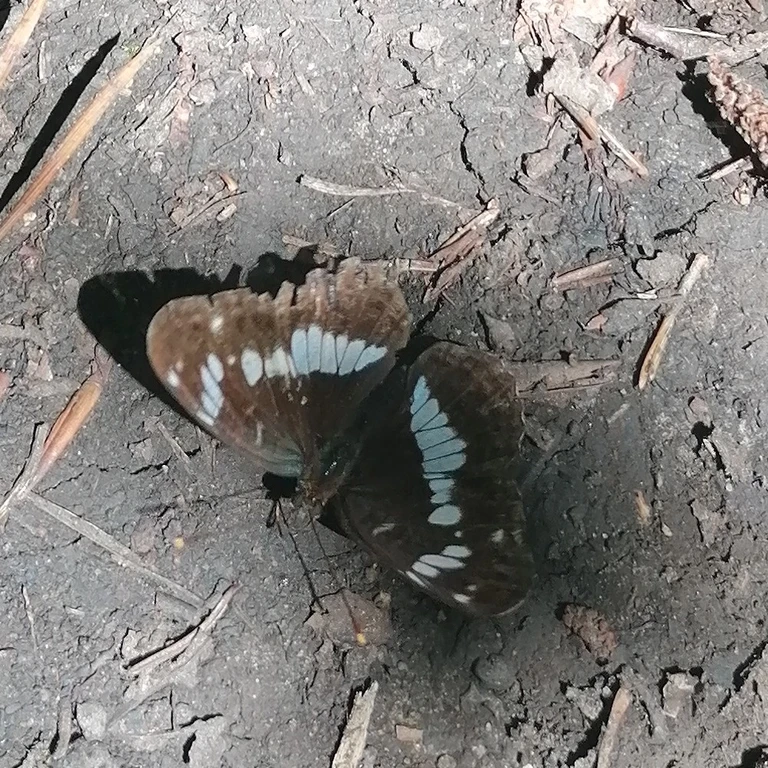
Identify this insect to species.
Limenitis camilla (also Ladoga camilla)
